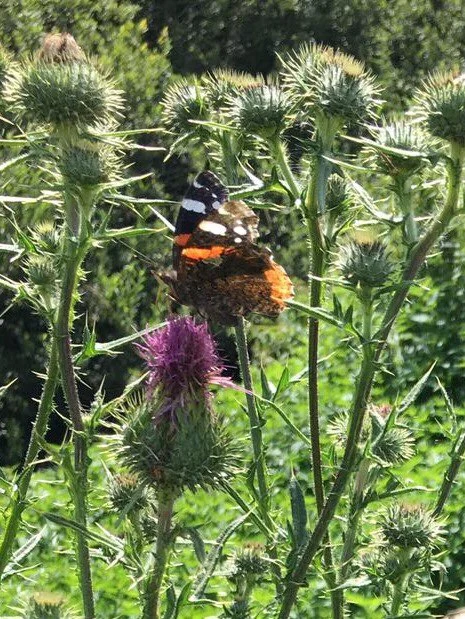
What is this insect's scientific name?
Vanessa atalanta
